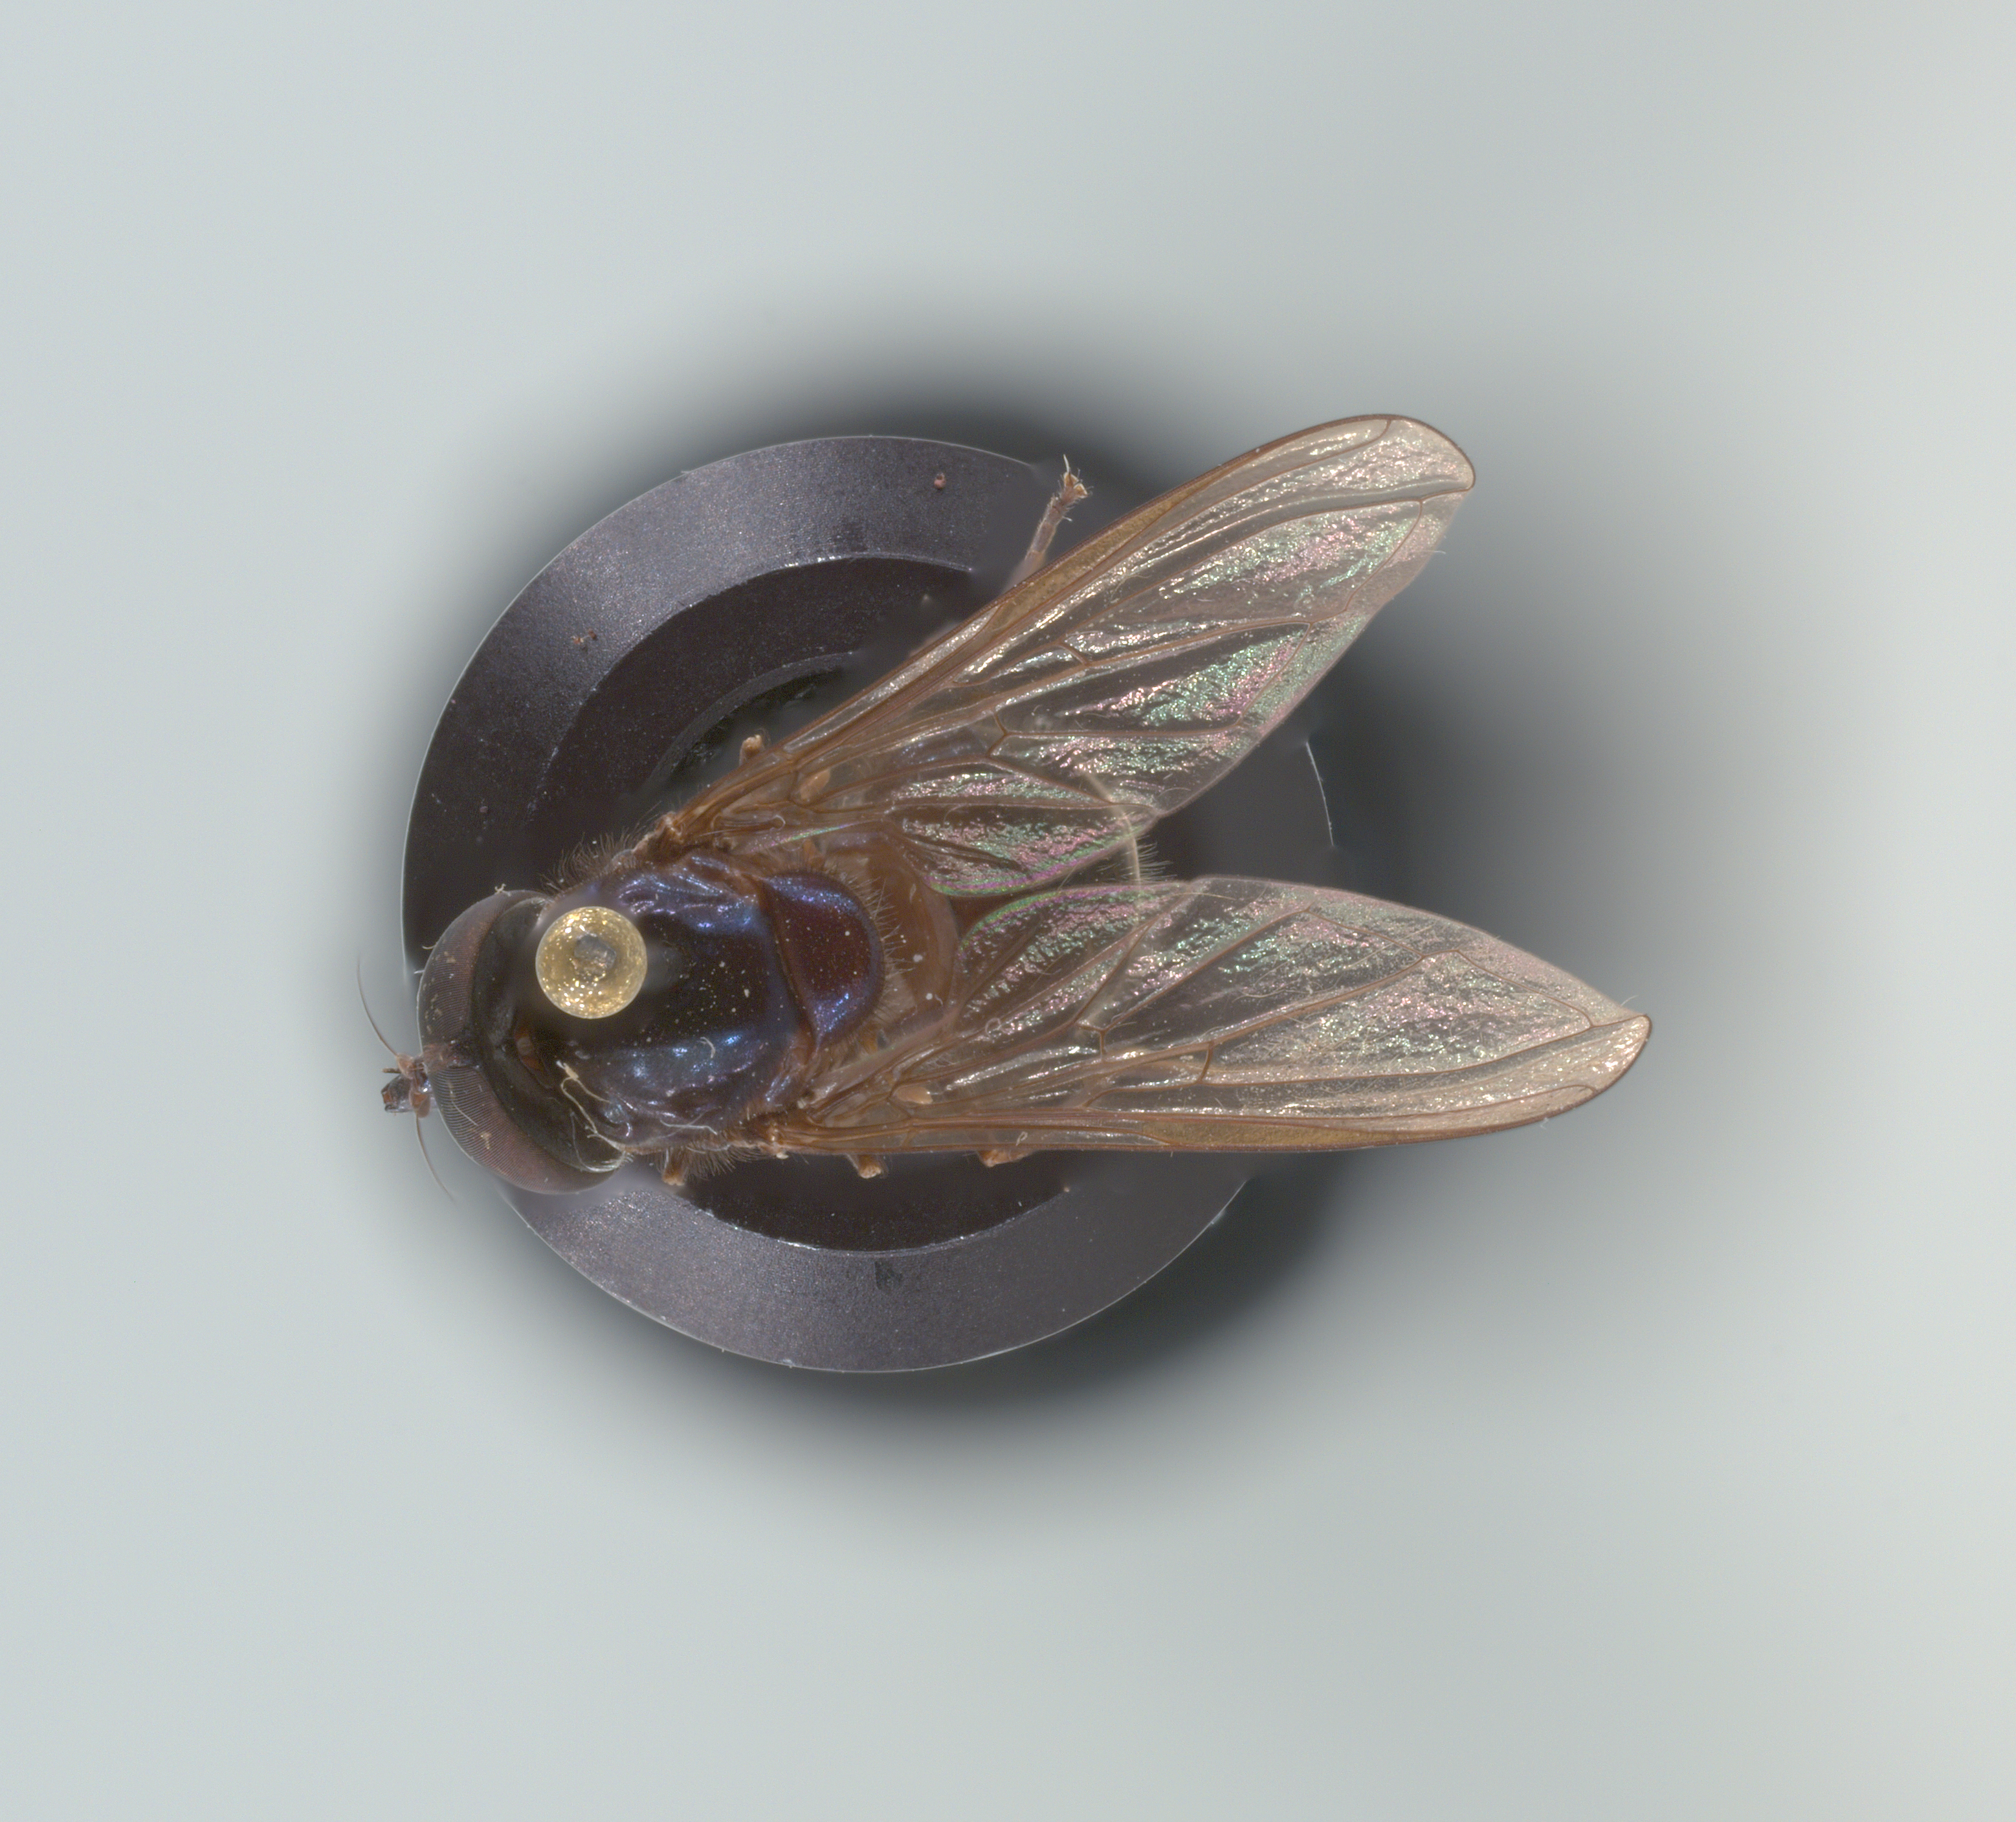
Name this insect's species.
Rhingia cyanoprora
